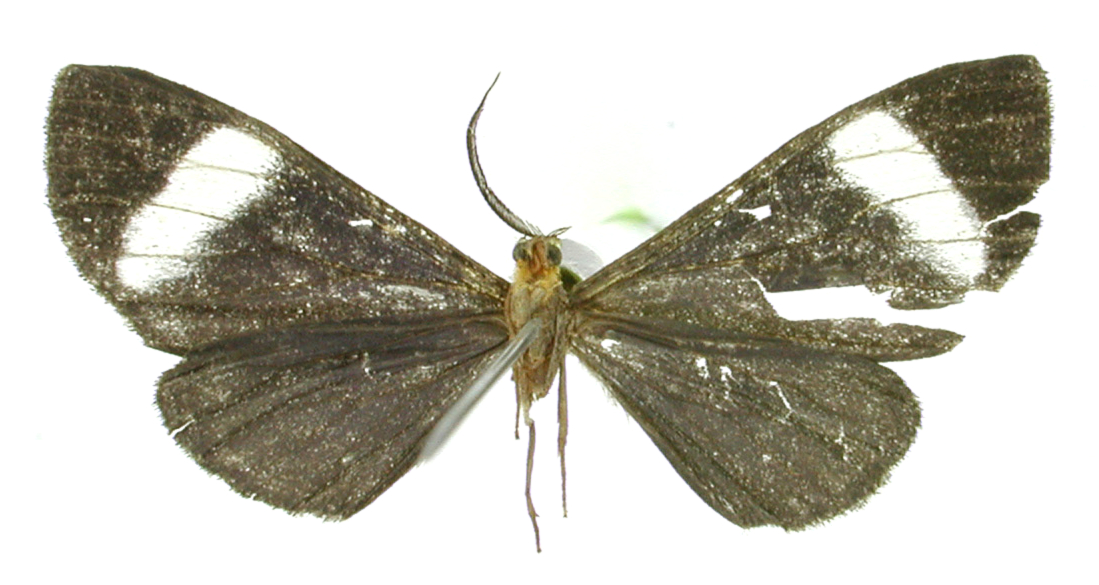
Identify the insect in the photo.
Melanchroia tritonaria
